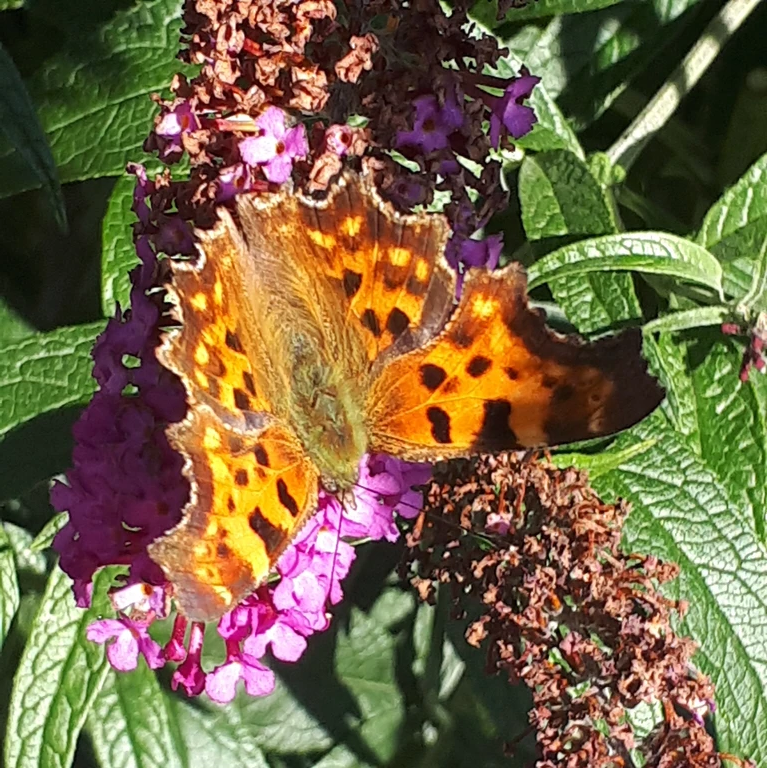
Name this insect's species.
Polygonia c-album
